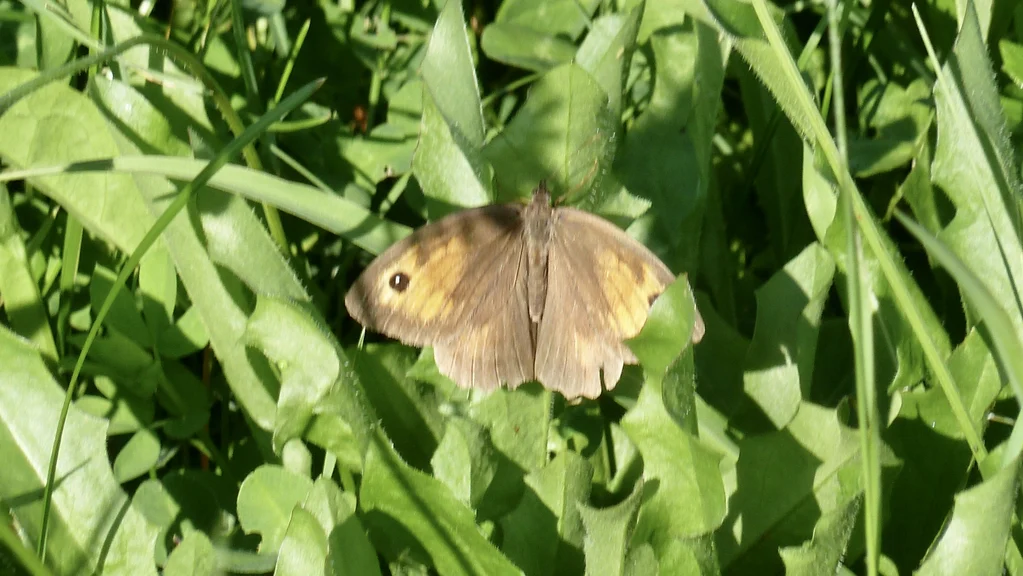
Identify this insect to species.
Maniola jurtina
